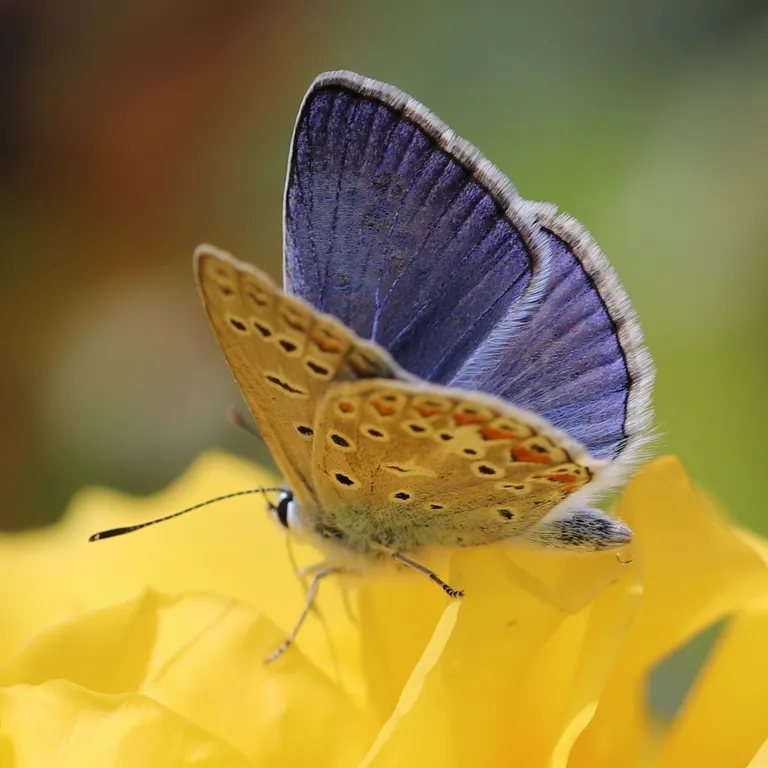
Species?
Polyommatus icarus
